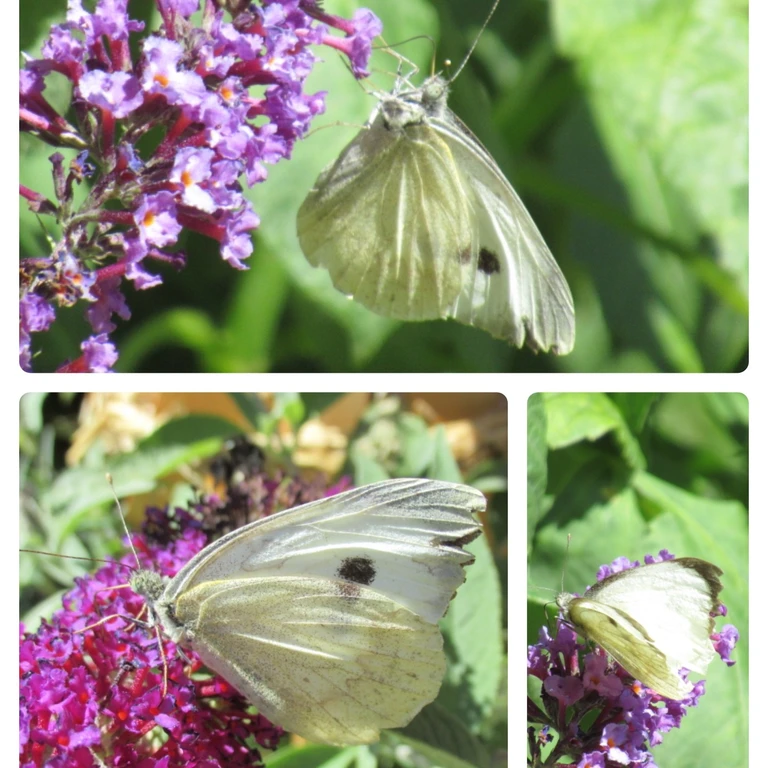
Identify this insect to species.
Pieris brassicae
